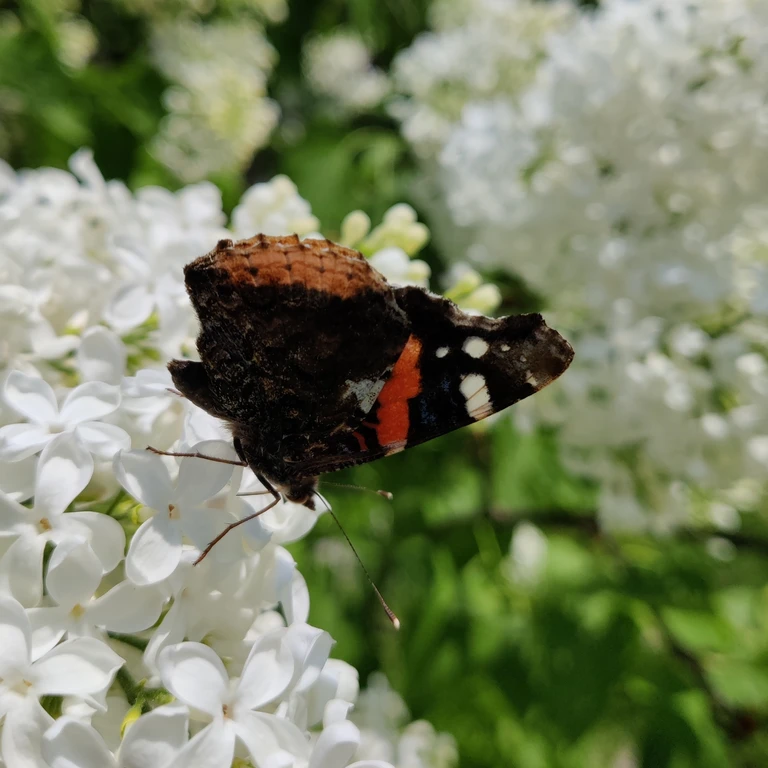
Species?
Vanessa atalanta
